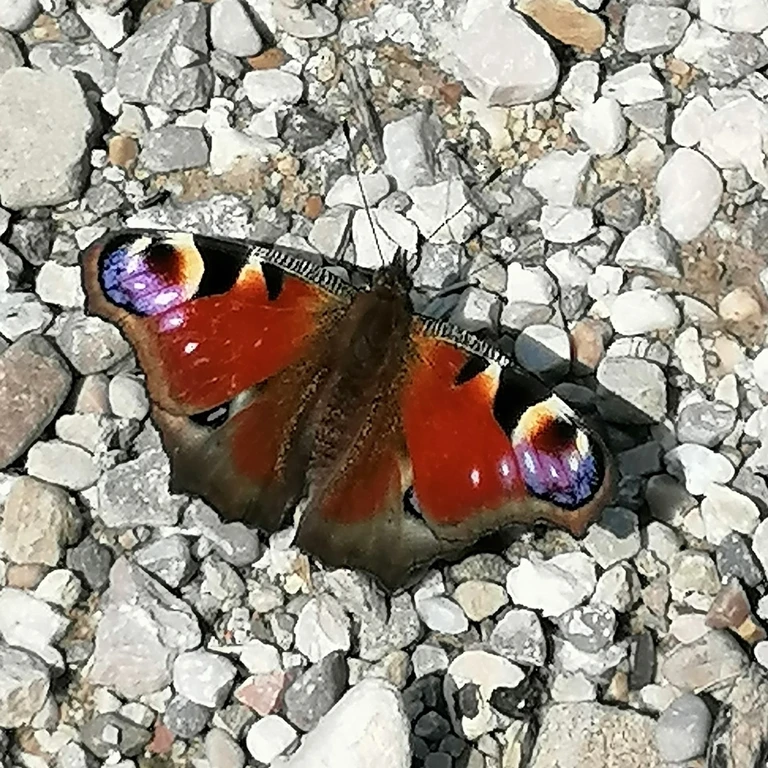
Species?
Aglais io
